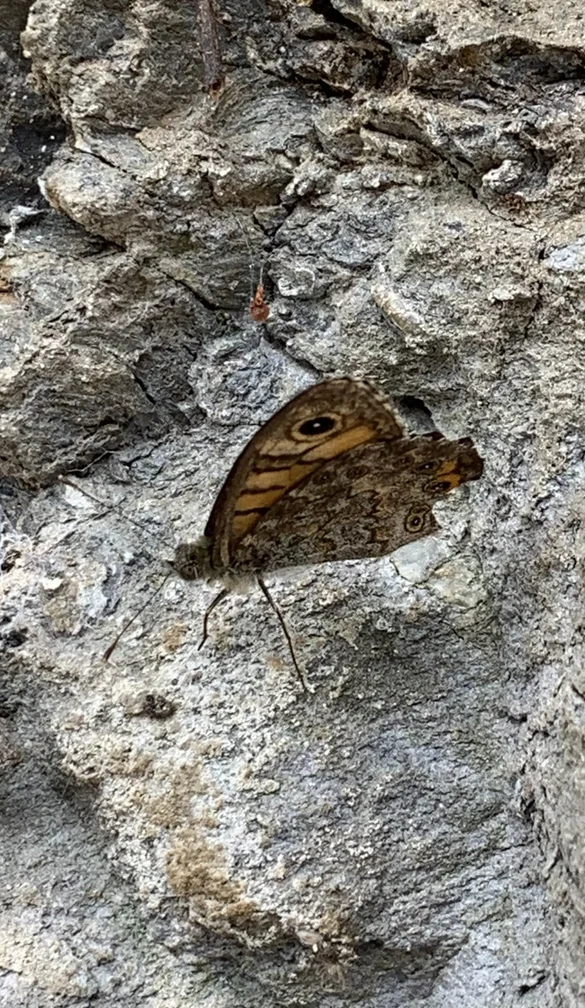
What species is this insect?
Lasiommata megera (also Pararge megera)
